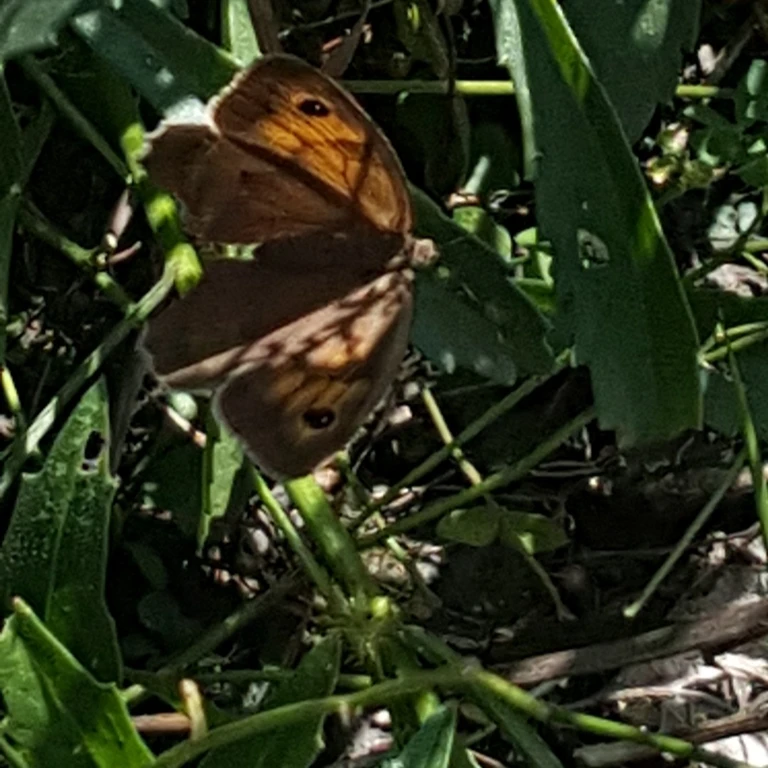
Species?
Maniola jurtina
